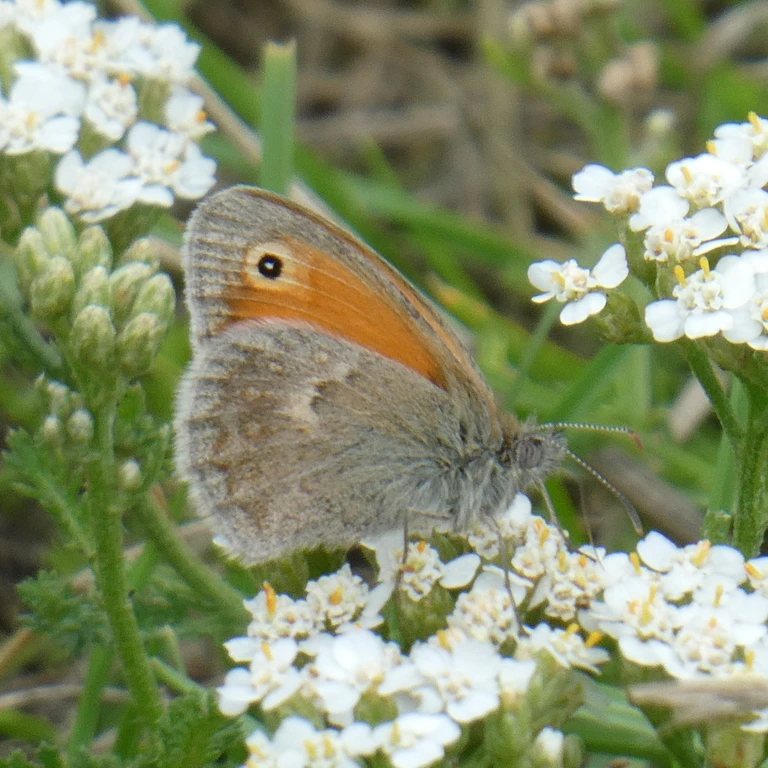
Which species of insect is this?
Coenonympha pamphilus
